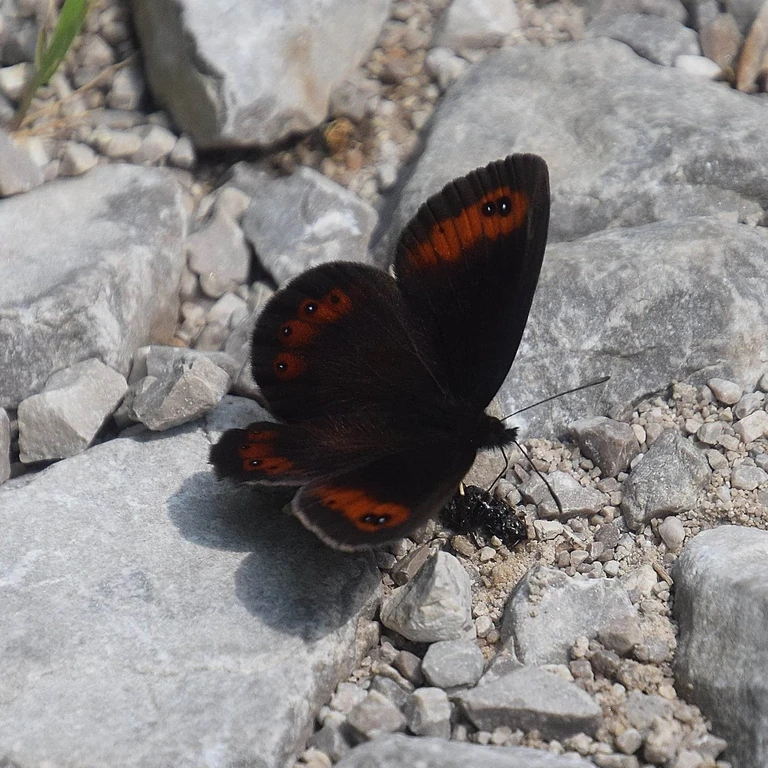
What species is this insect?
Erebia aethiops
